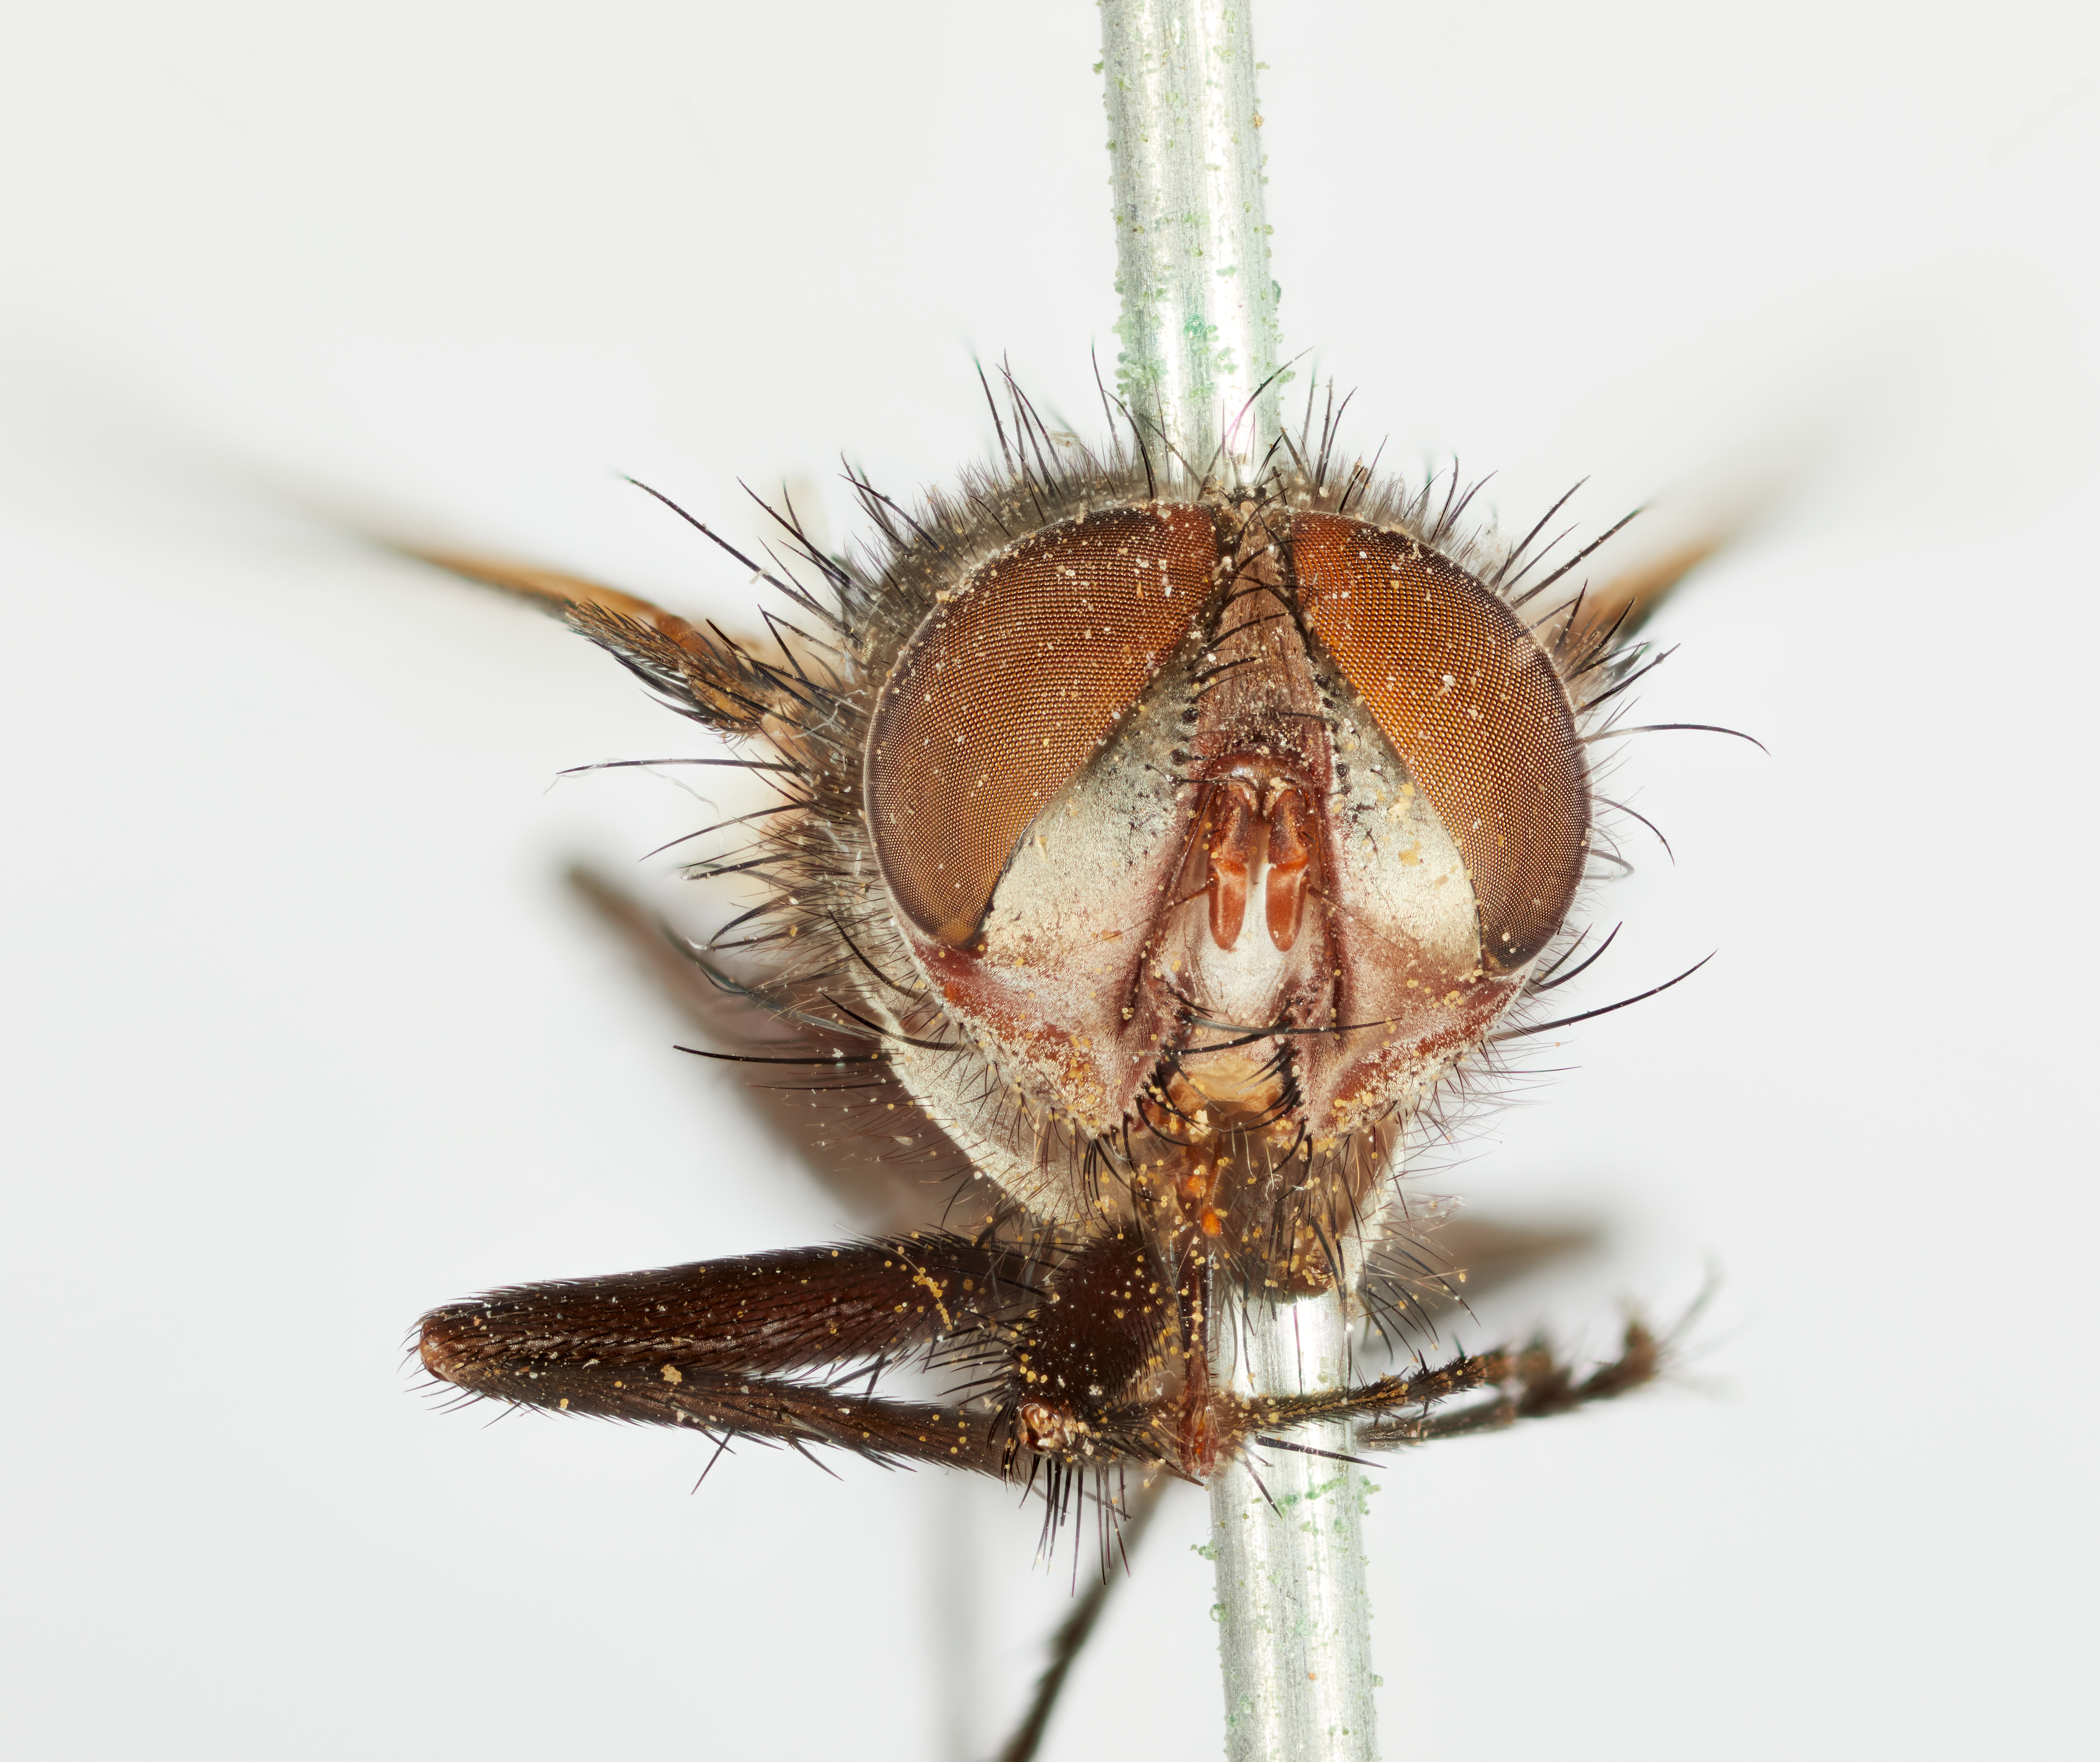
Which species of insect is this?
Paraphyto sarcophagina
